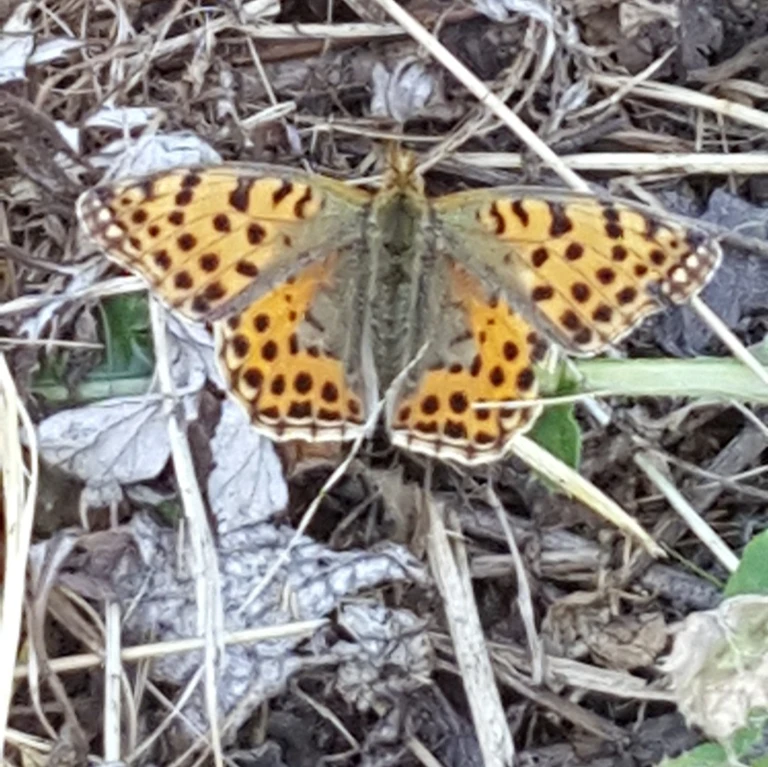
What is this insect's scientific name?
Issoria lathonia
